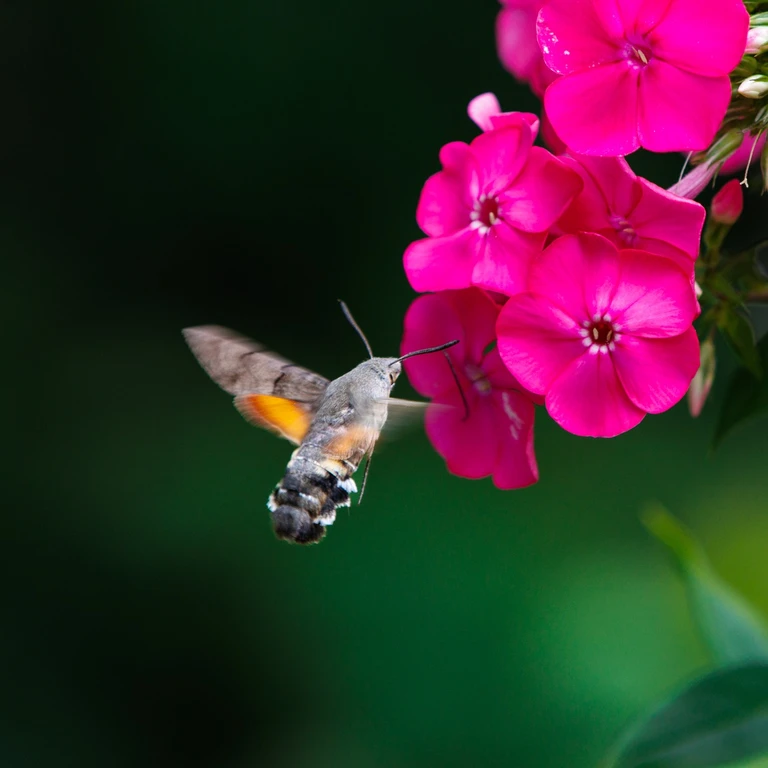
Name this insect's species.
Macroglossum stellatarum
